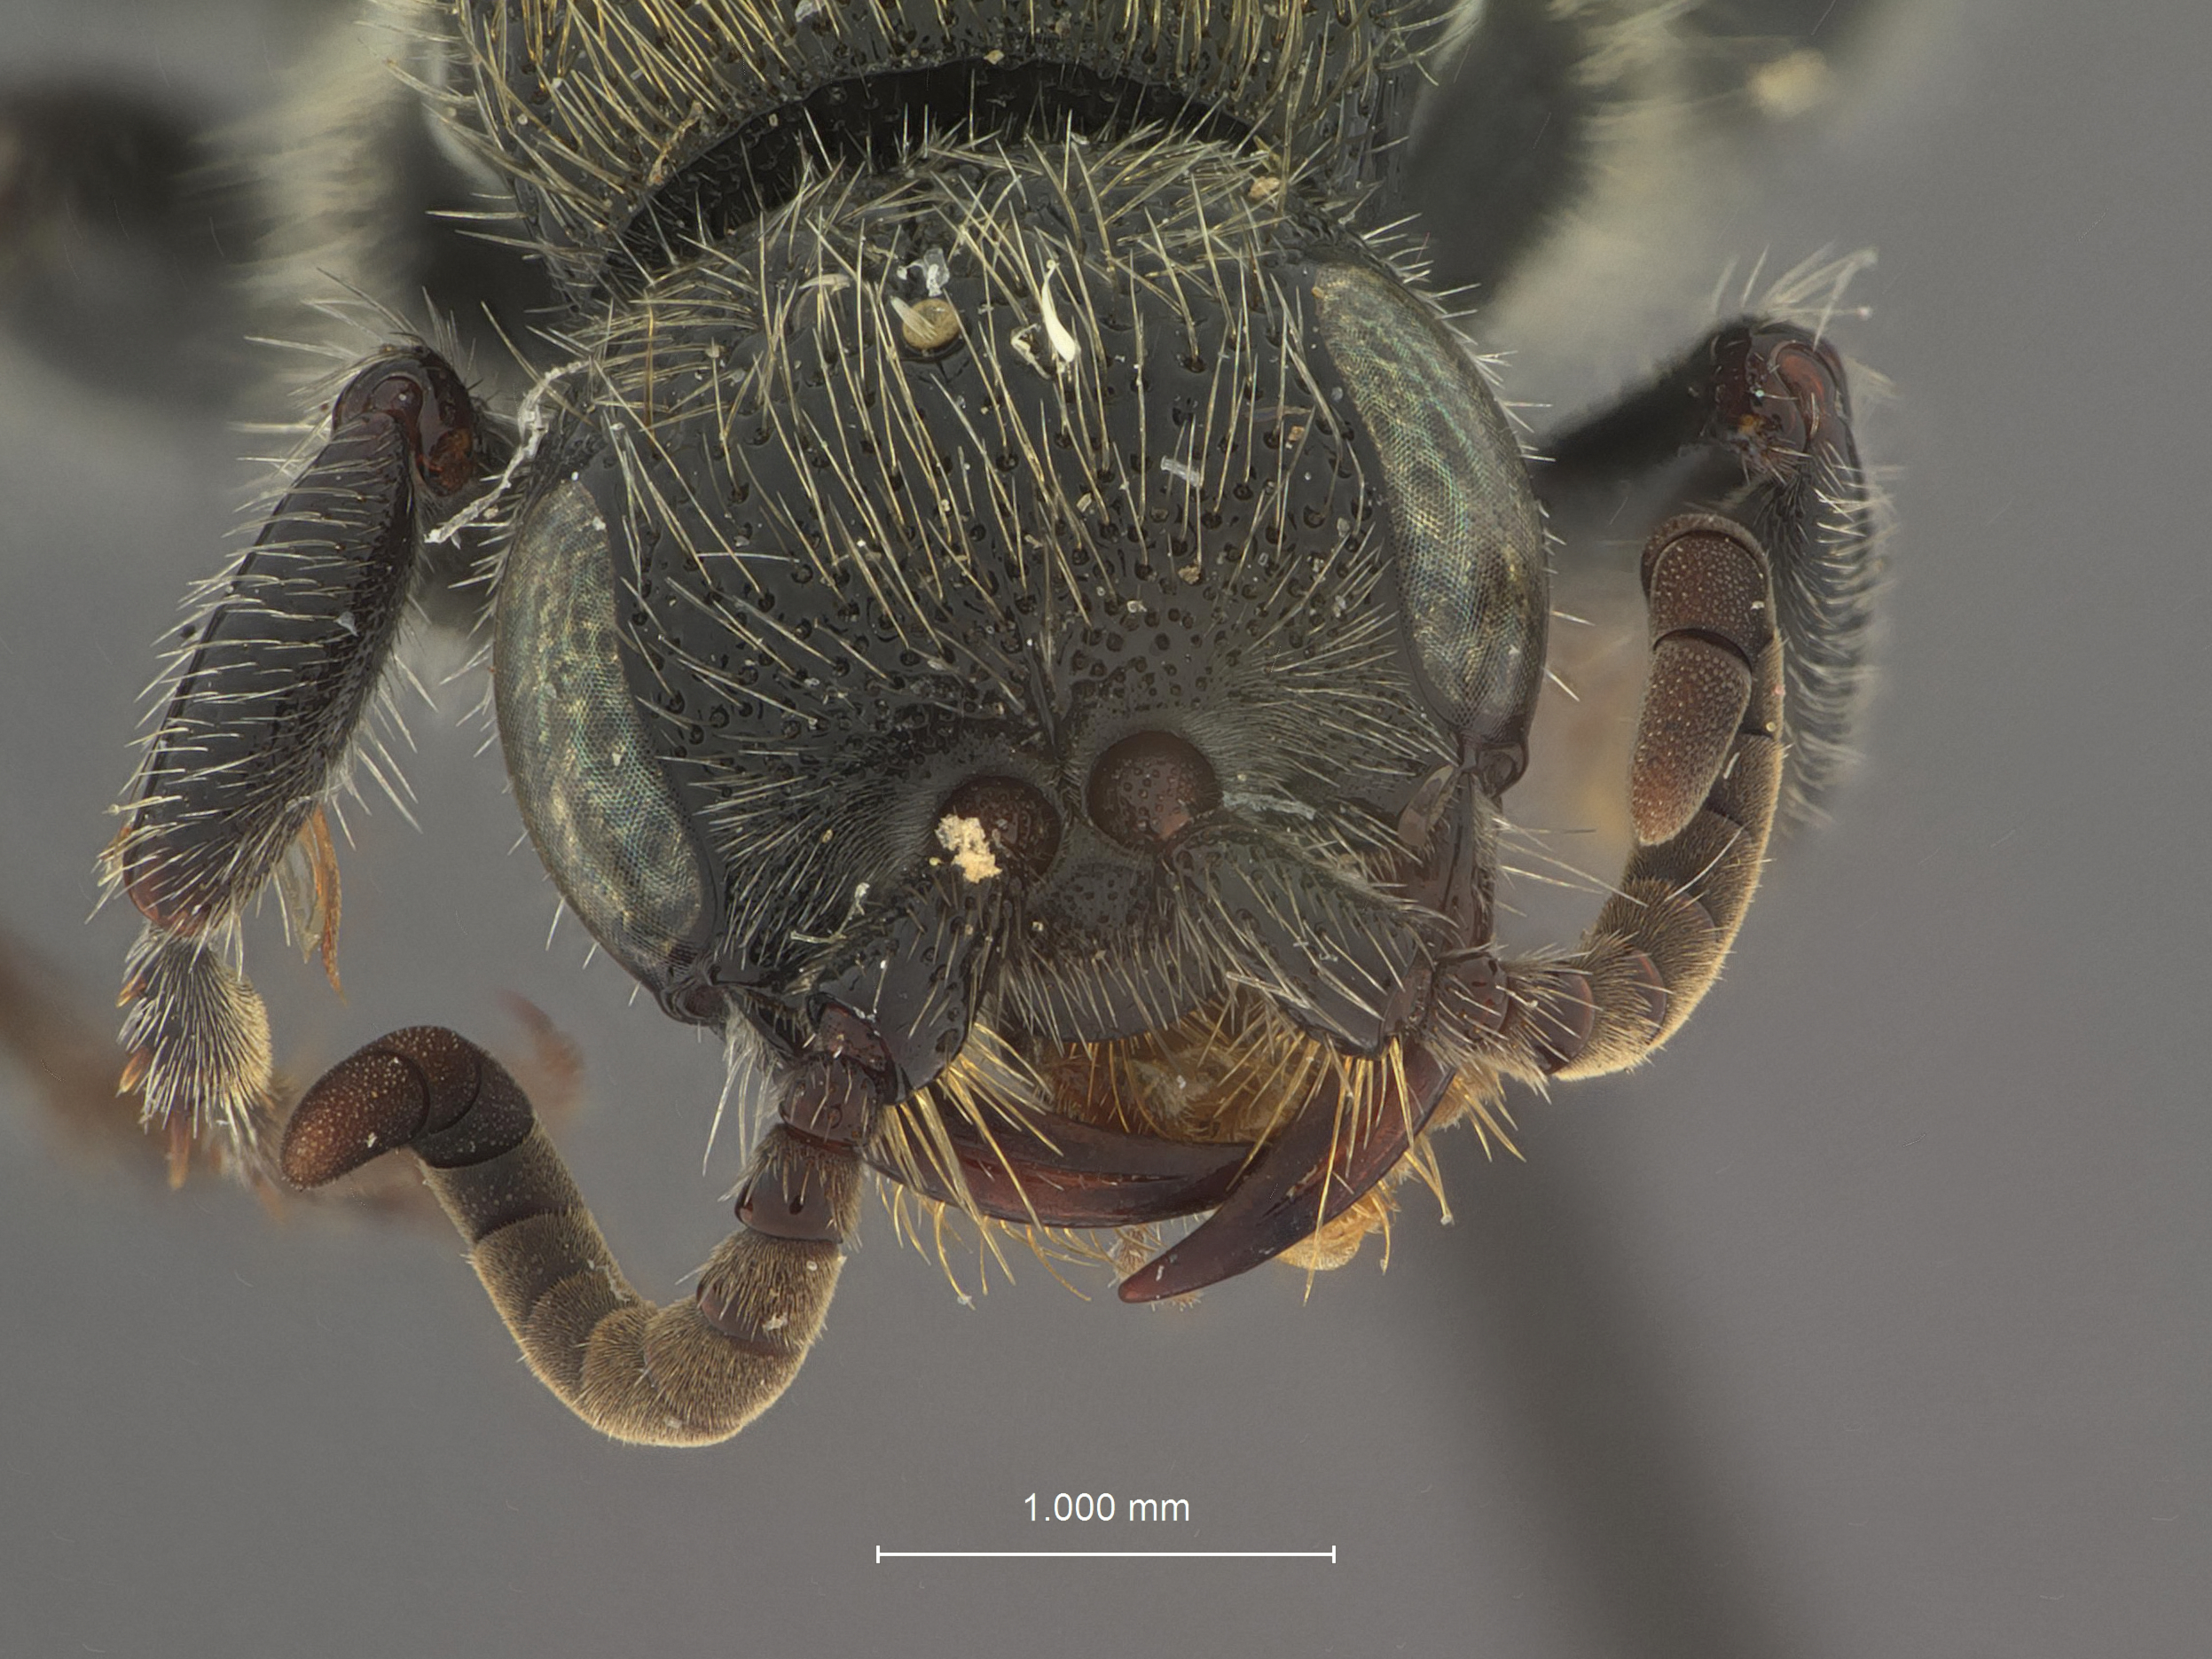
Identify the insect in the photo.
Neotiphia aurisaeta
